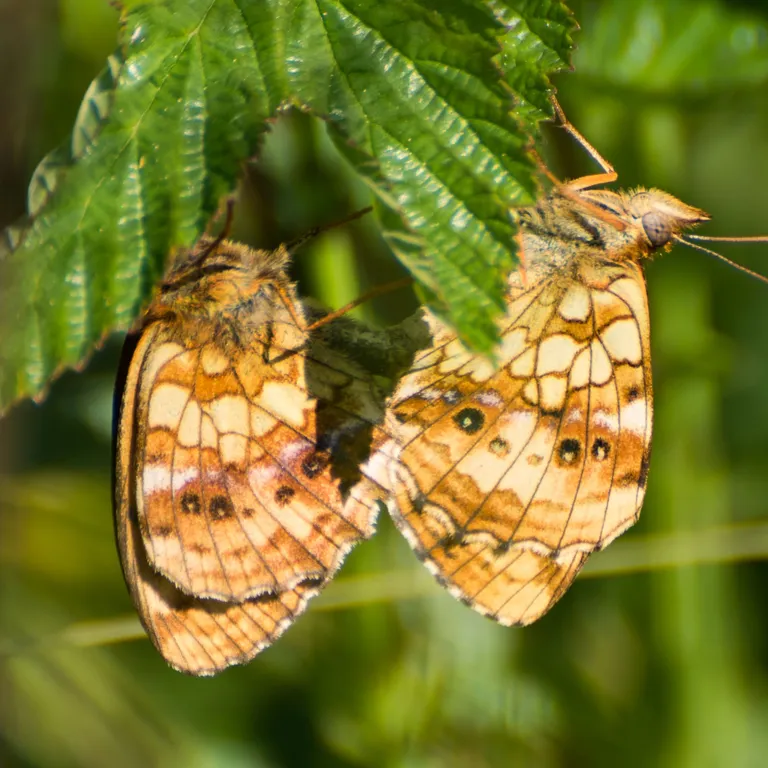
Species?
Brenthis ino
